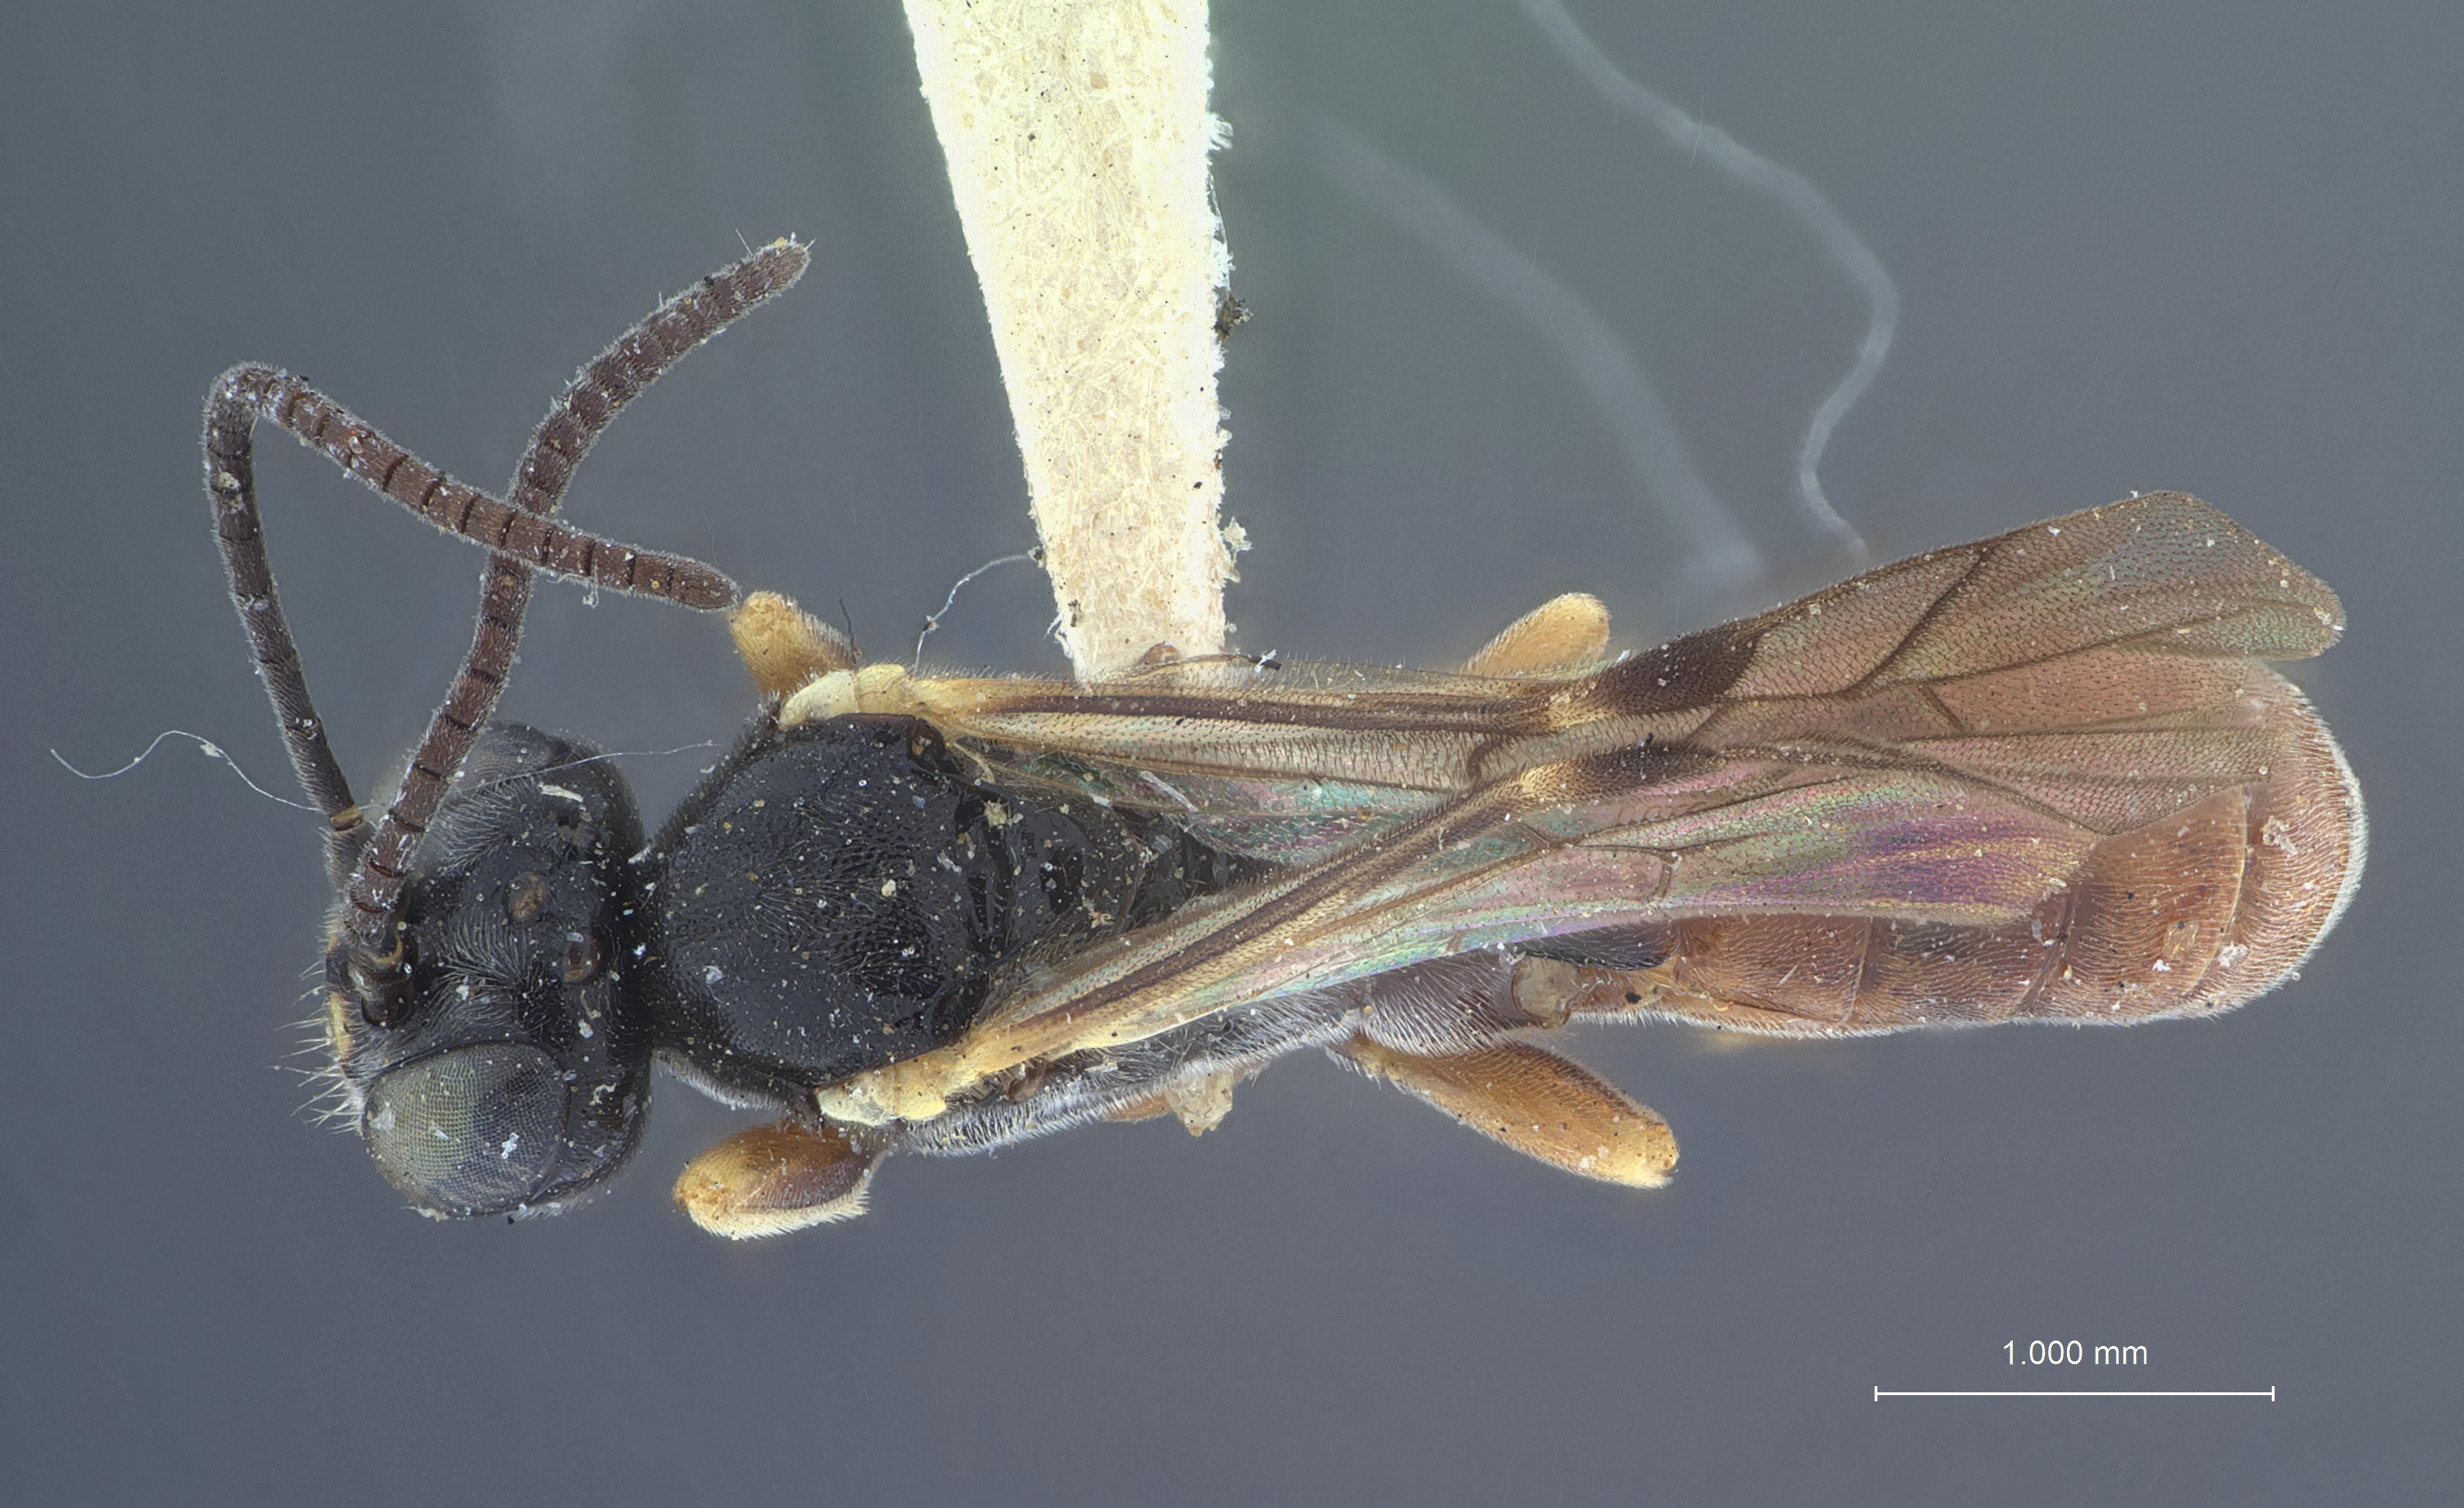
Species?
Tryphon coquilletti
